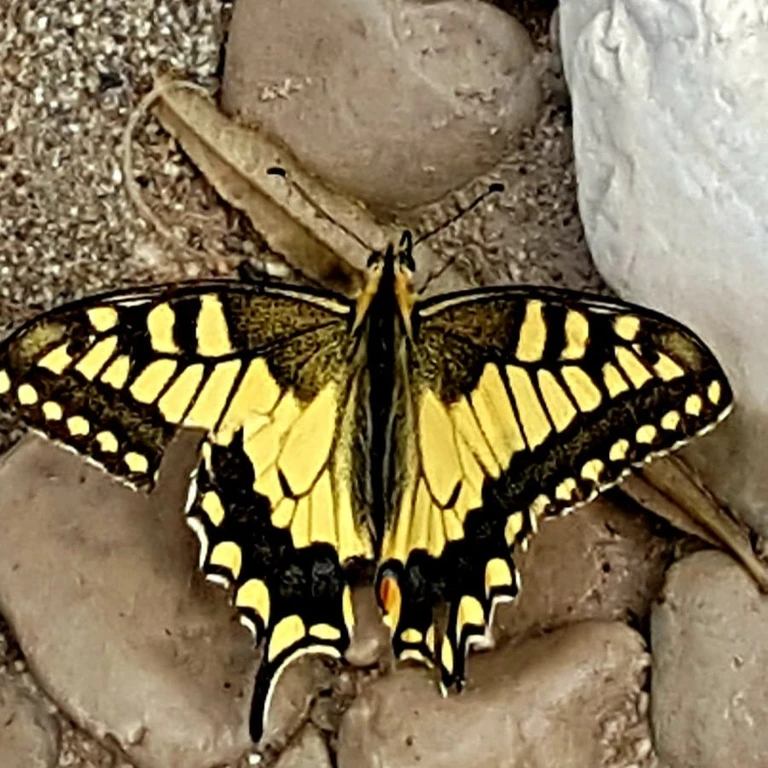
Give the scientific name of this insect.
Papilio machaon
